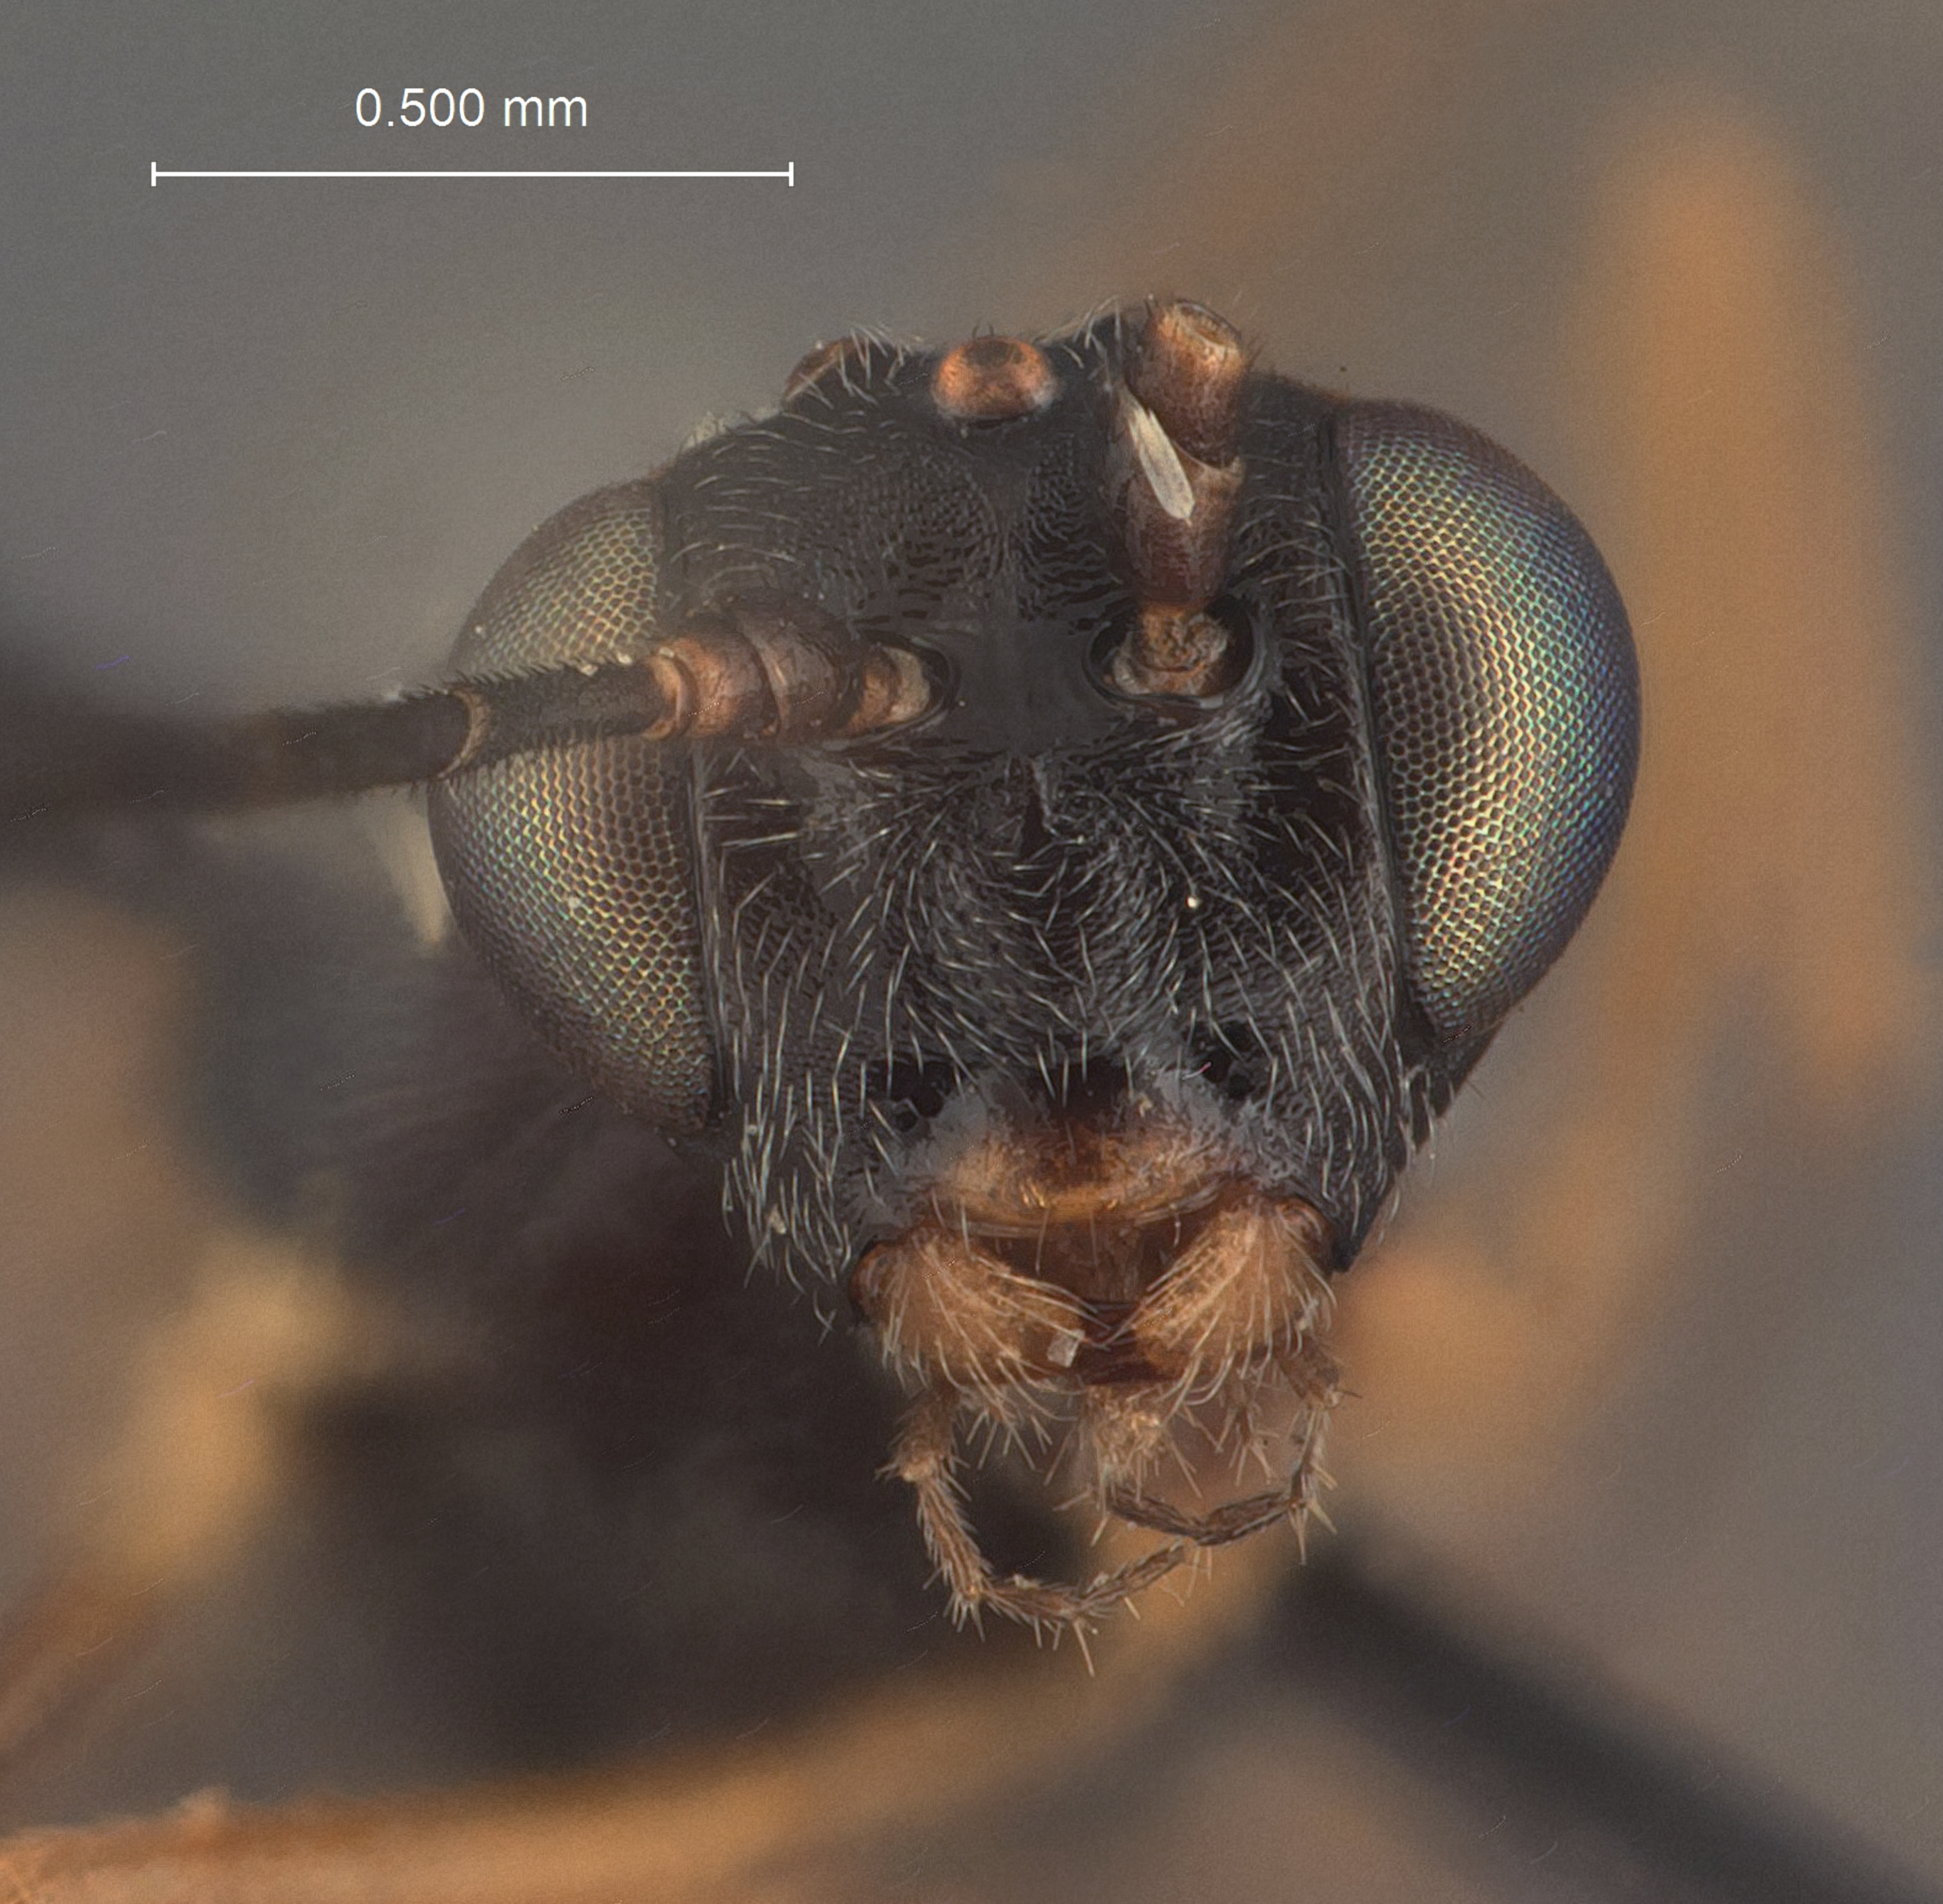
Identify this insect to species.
Cremastus protractus
